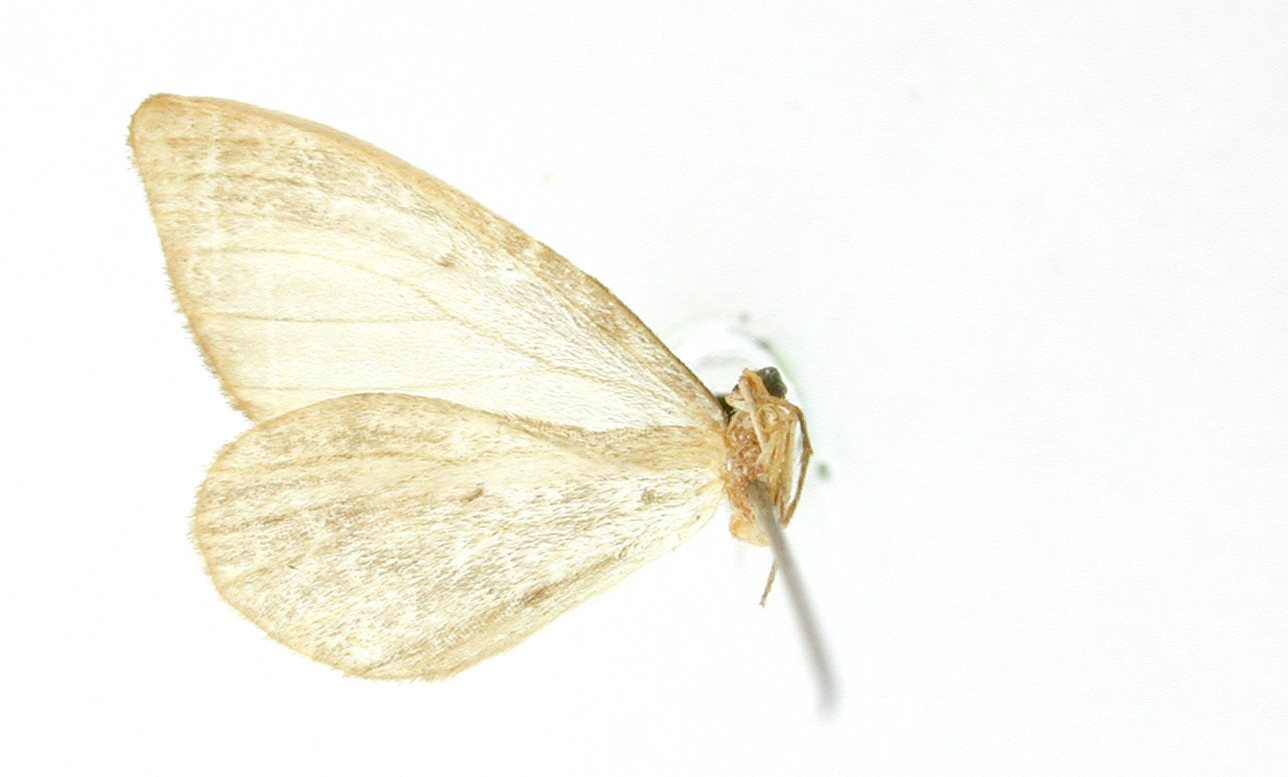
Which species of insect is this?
Nipteria abortivata
